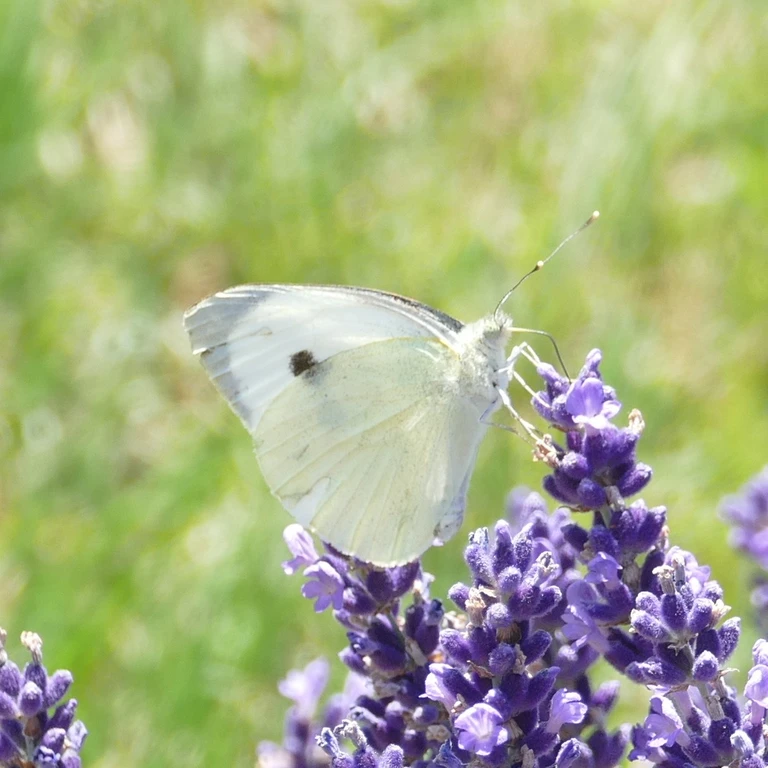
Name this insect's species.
Pieris brassicae
